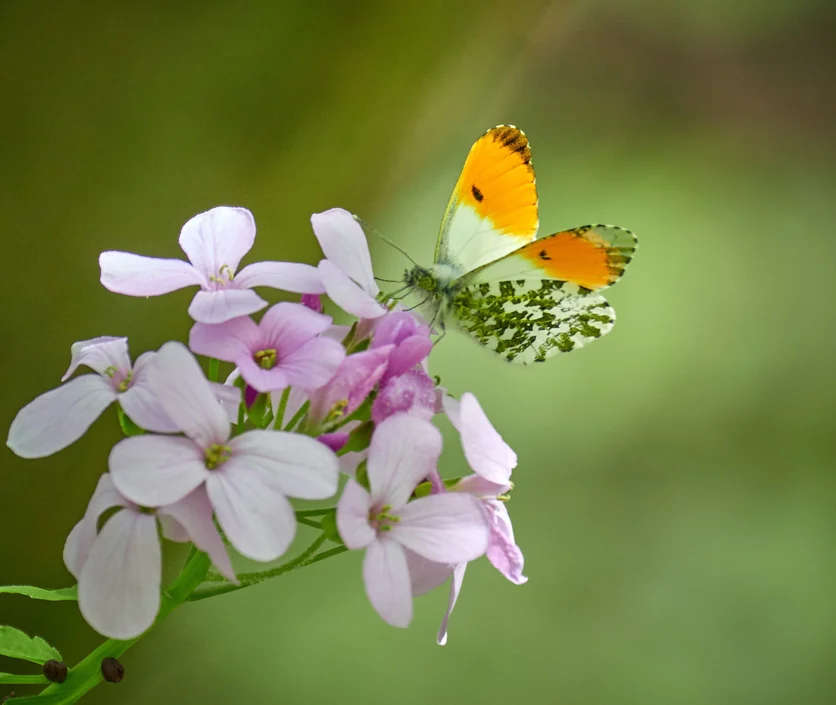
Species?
Anthocharis cardamines
